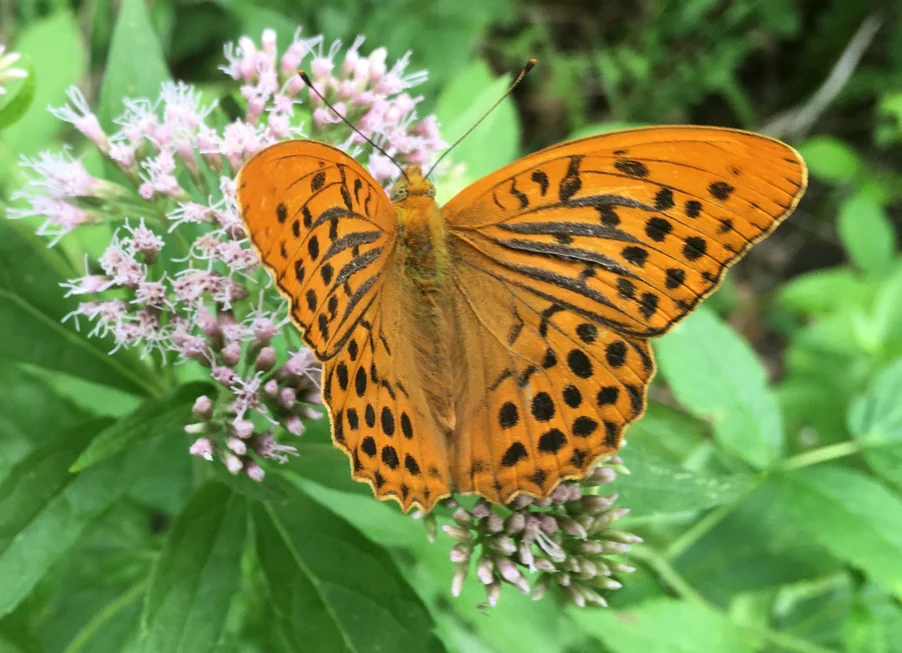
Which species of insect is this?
Argynnis paphia
